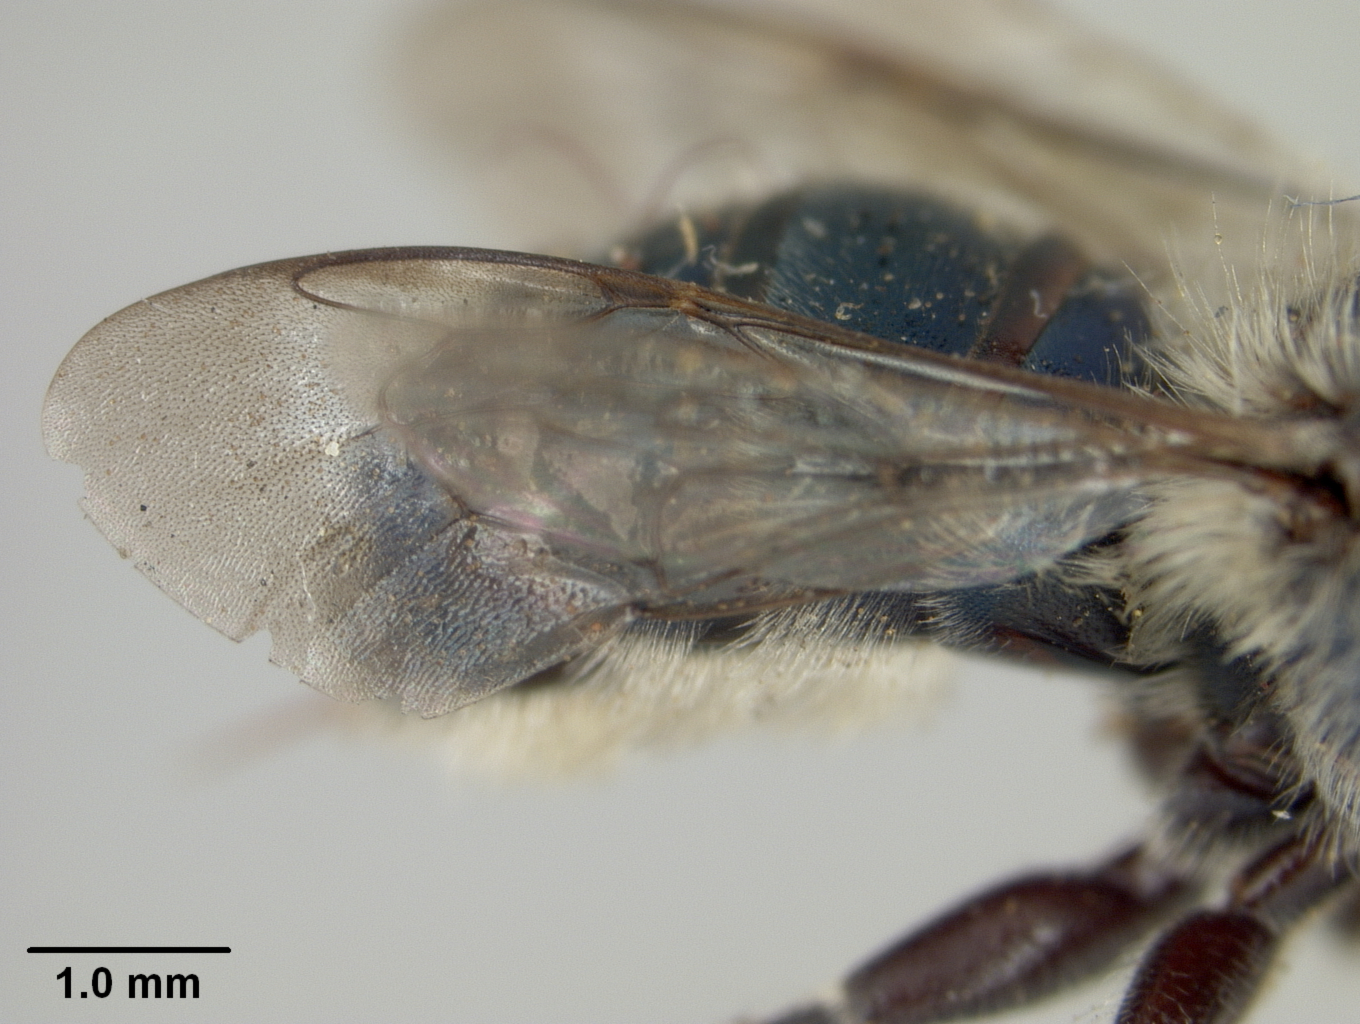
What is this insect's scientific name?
Osmia albohirta
